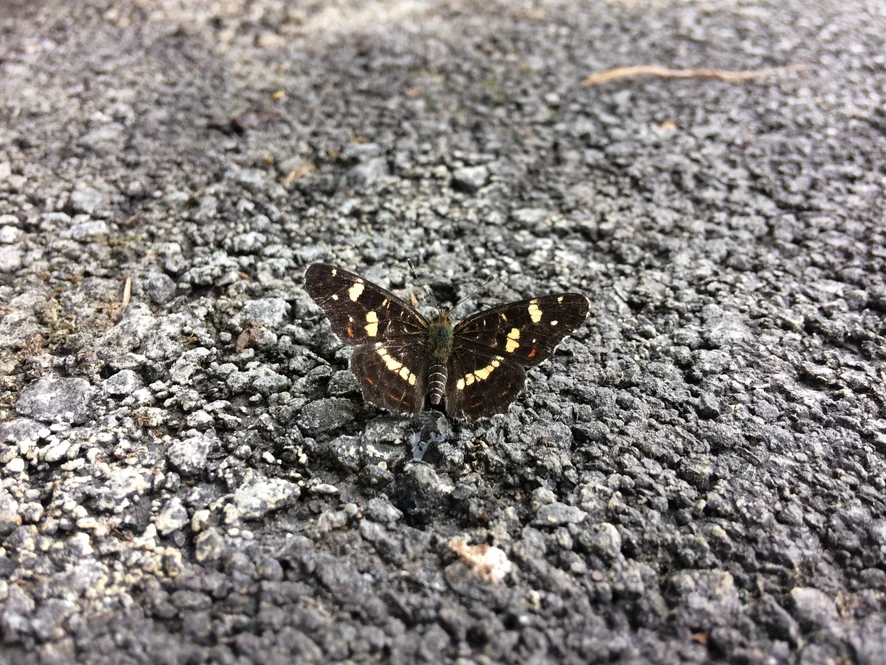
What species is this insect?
Araschnia levana
